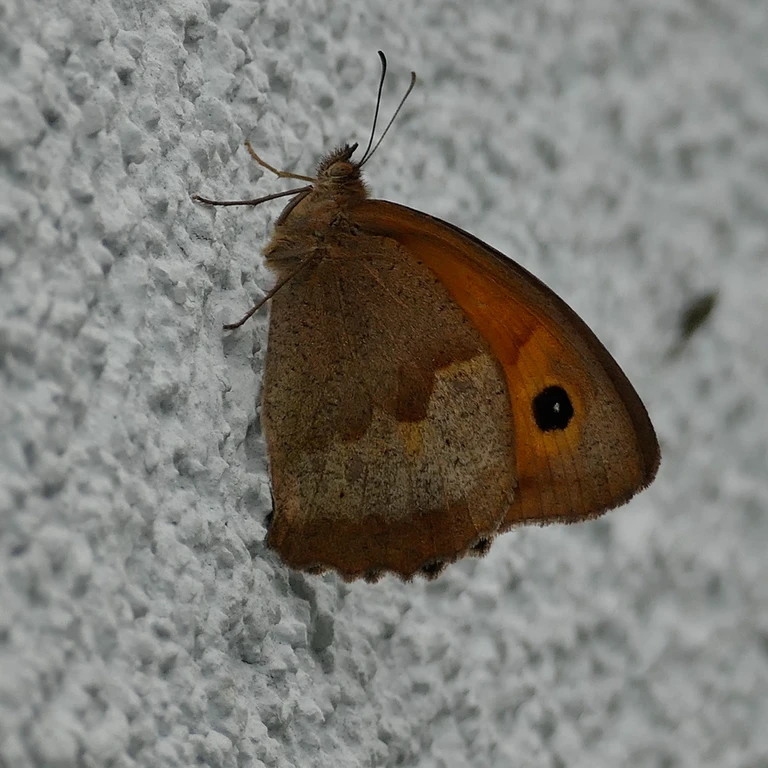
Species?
Maniola jurtina
